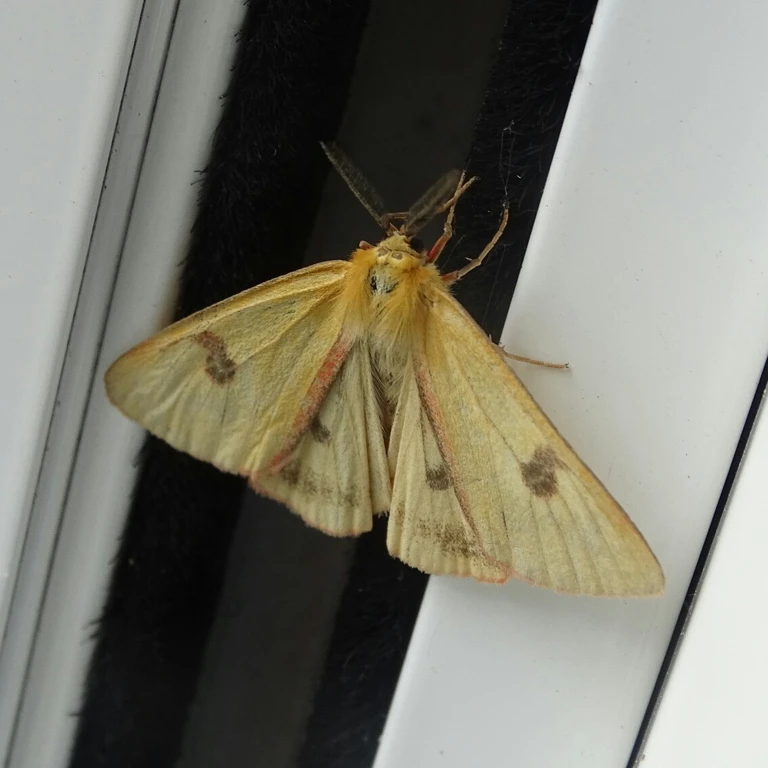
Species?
Diacrisia sannio
